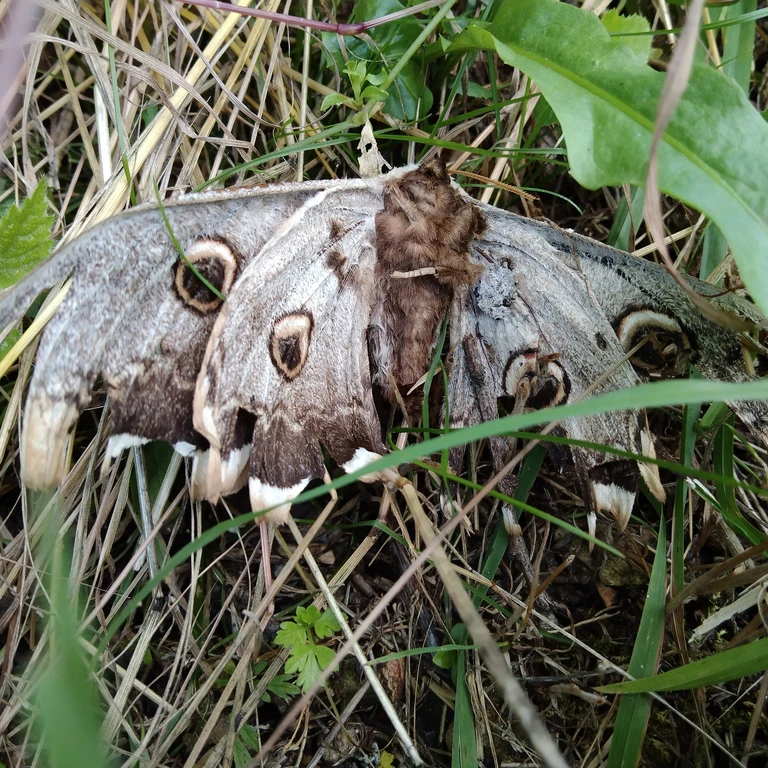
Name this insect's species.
Saturnia pyri
